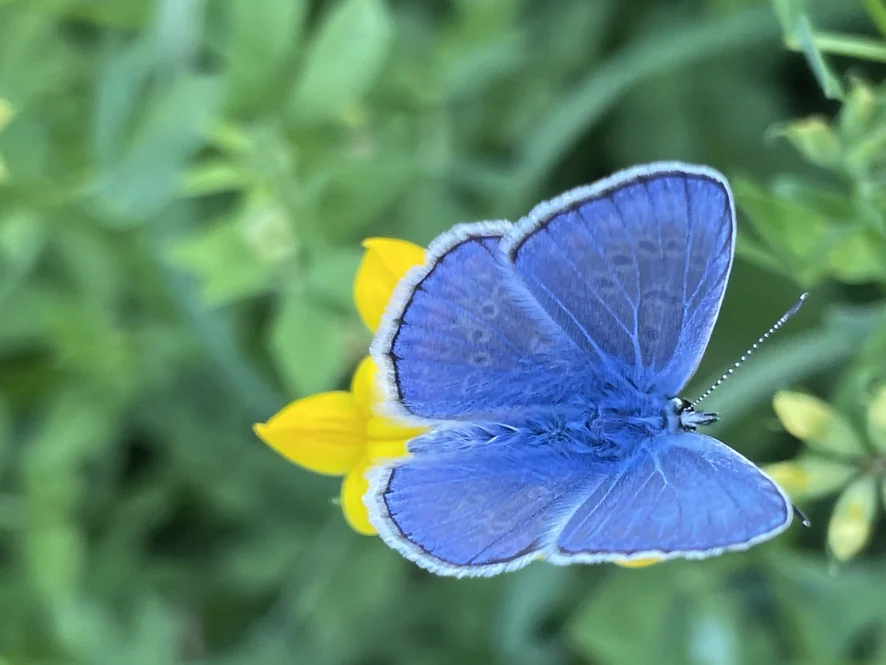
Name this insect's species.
Polyommatus icarus
